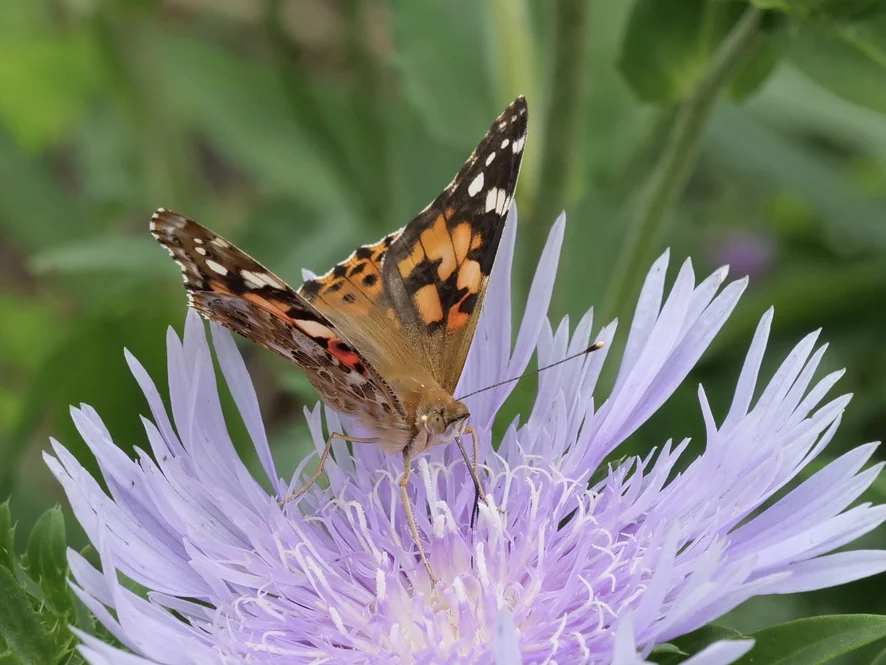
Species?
Vanessa cardui
